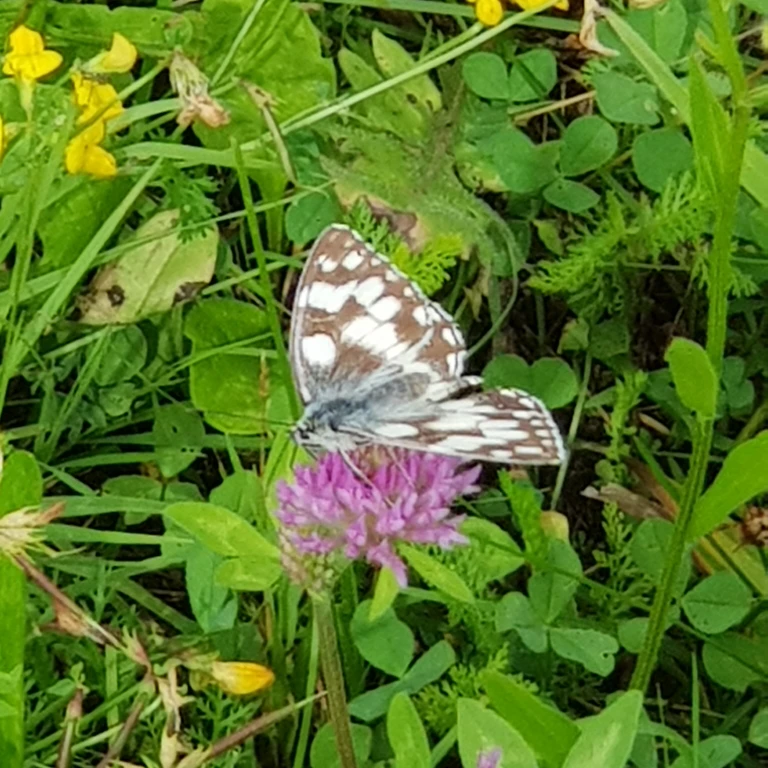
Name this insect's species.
Melanargia galathea
